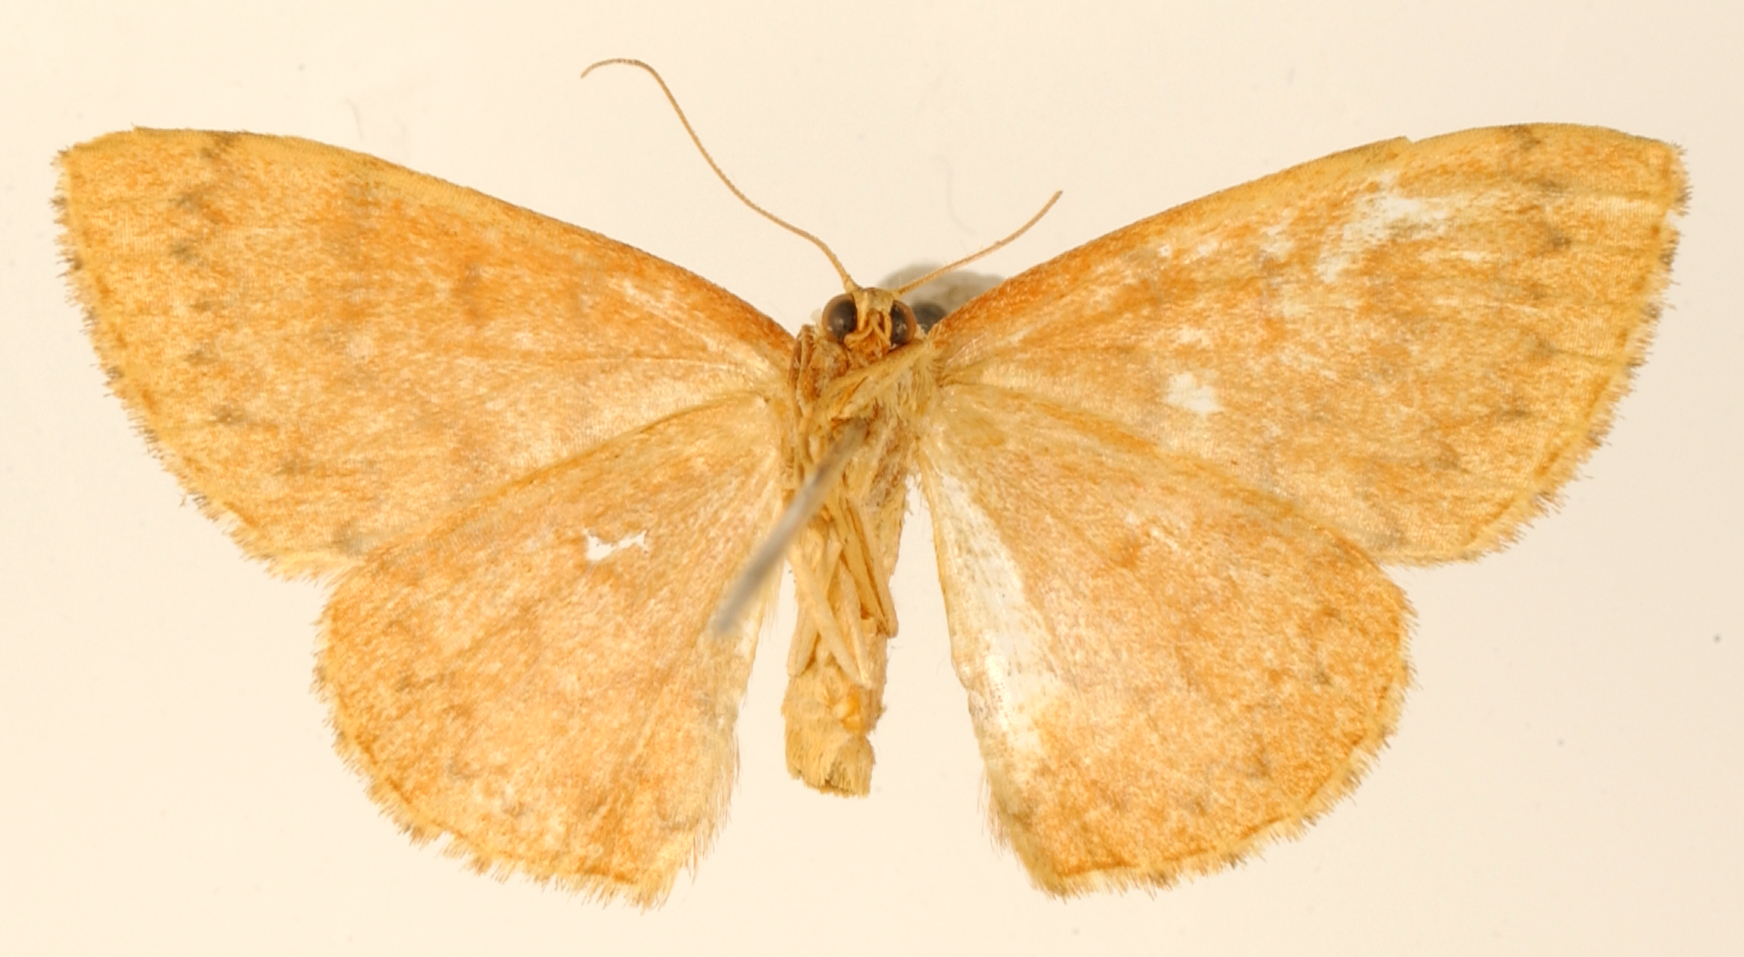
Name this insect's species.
Anisodes trophinus
